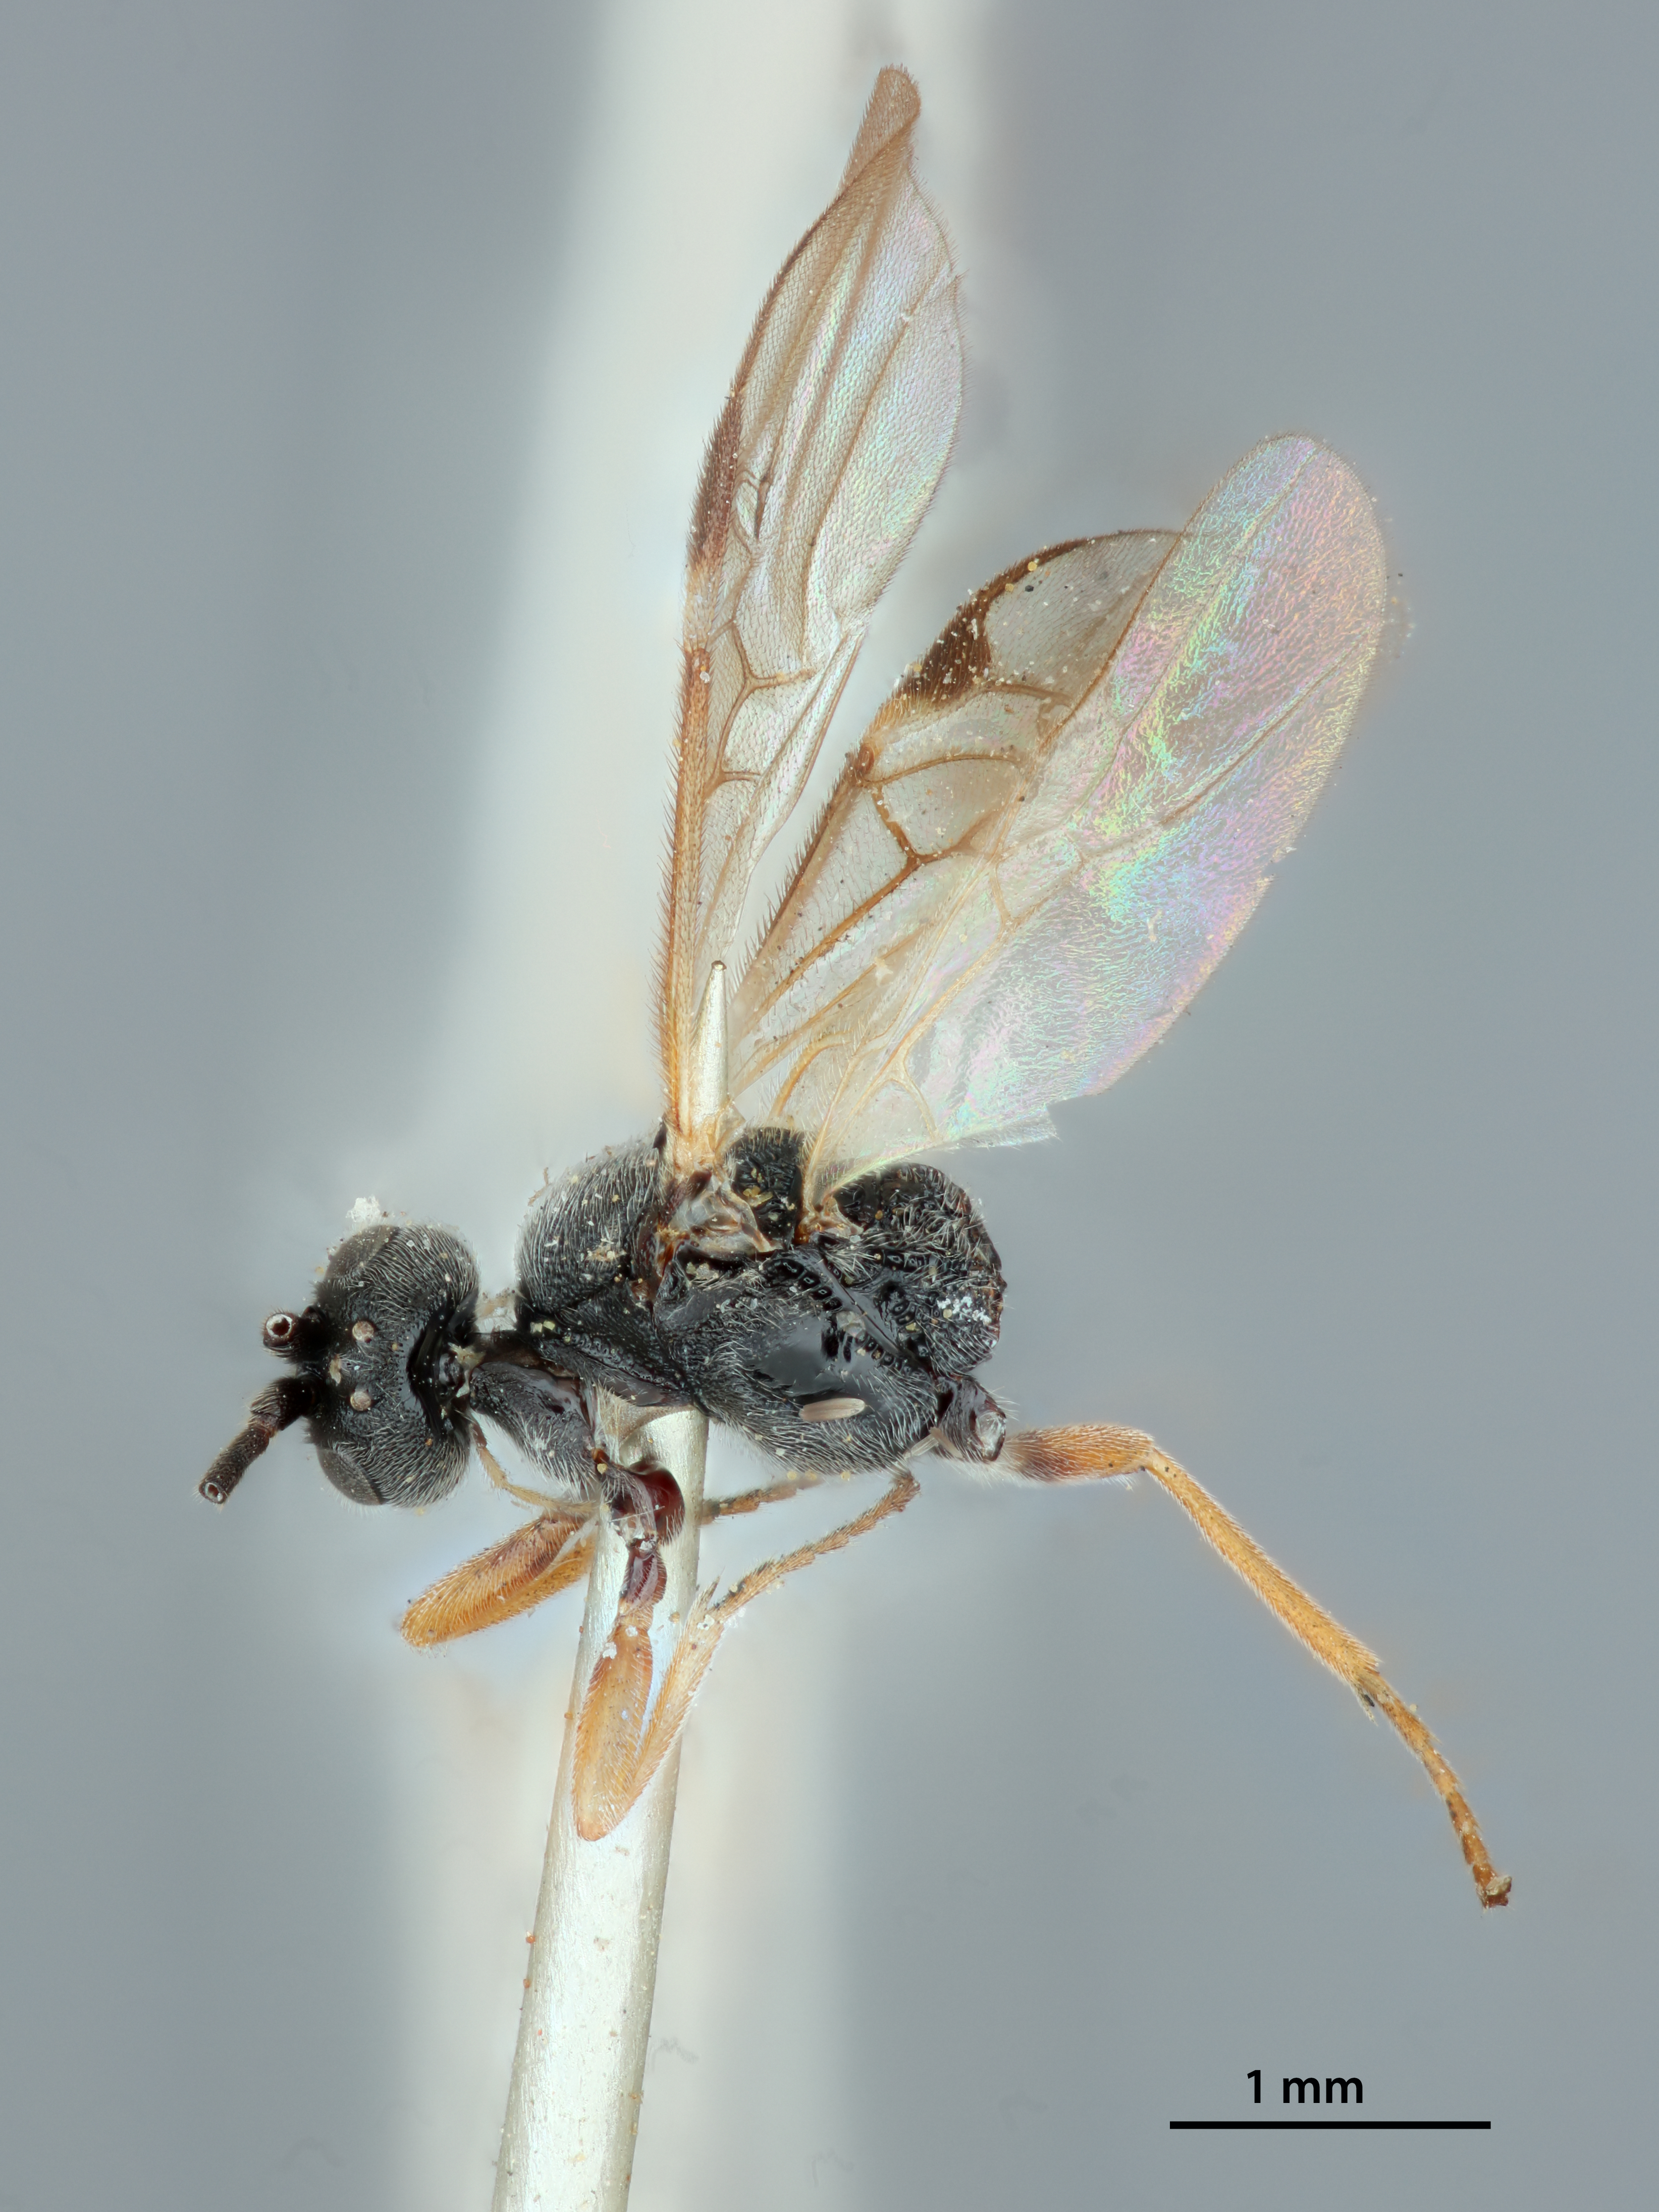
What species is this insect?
Microplitis alaskensis
